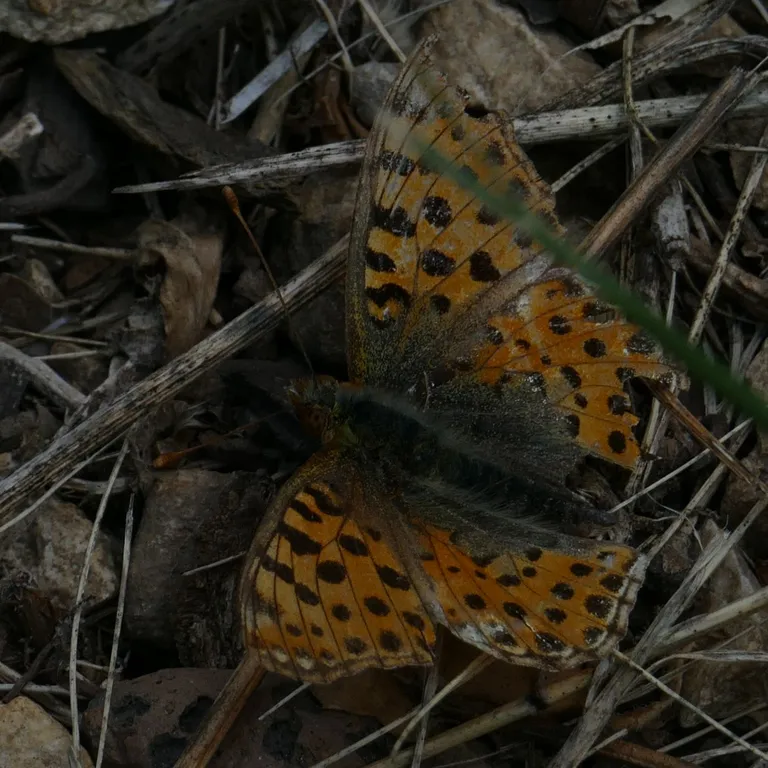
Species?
Issoria lathonia
